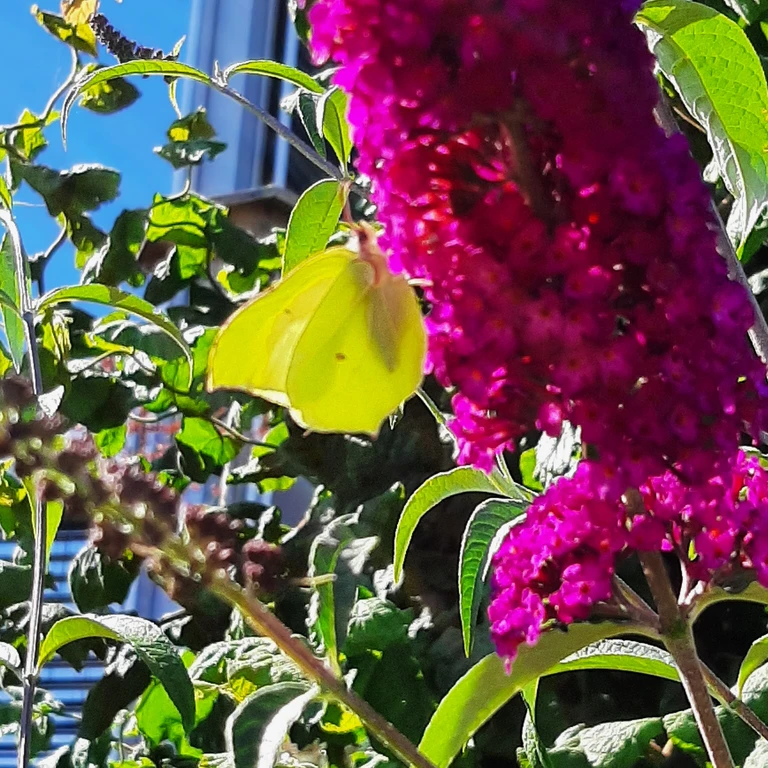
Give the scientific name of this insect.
Gonepteryx rhamni
